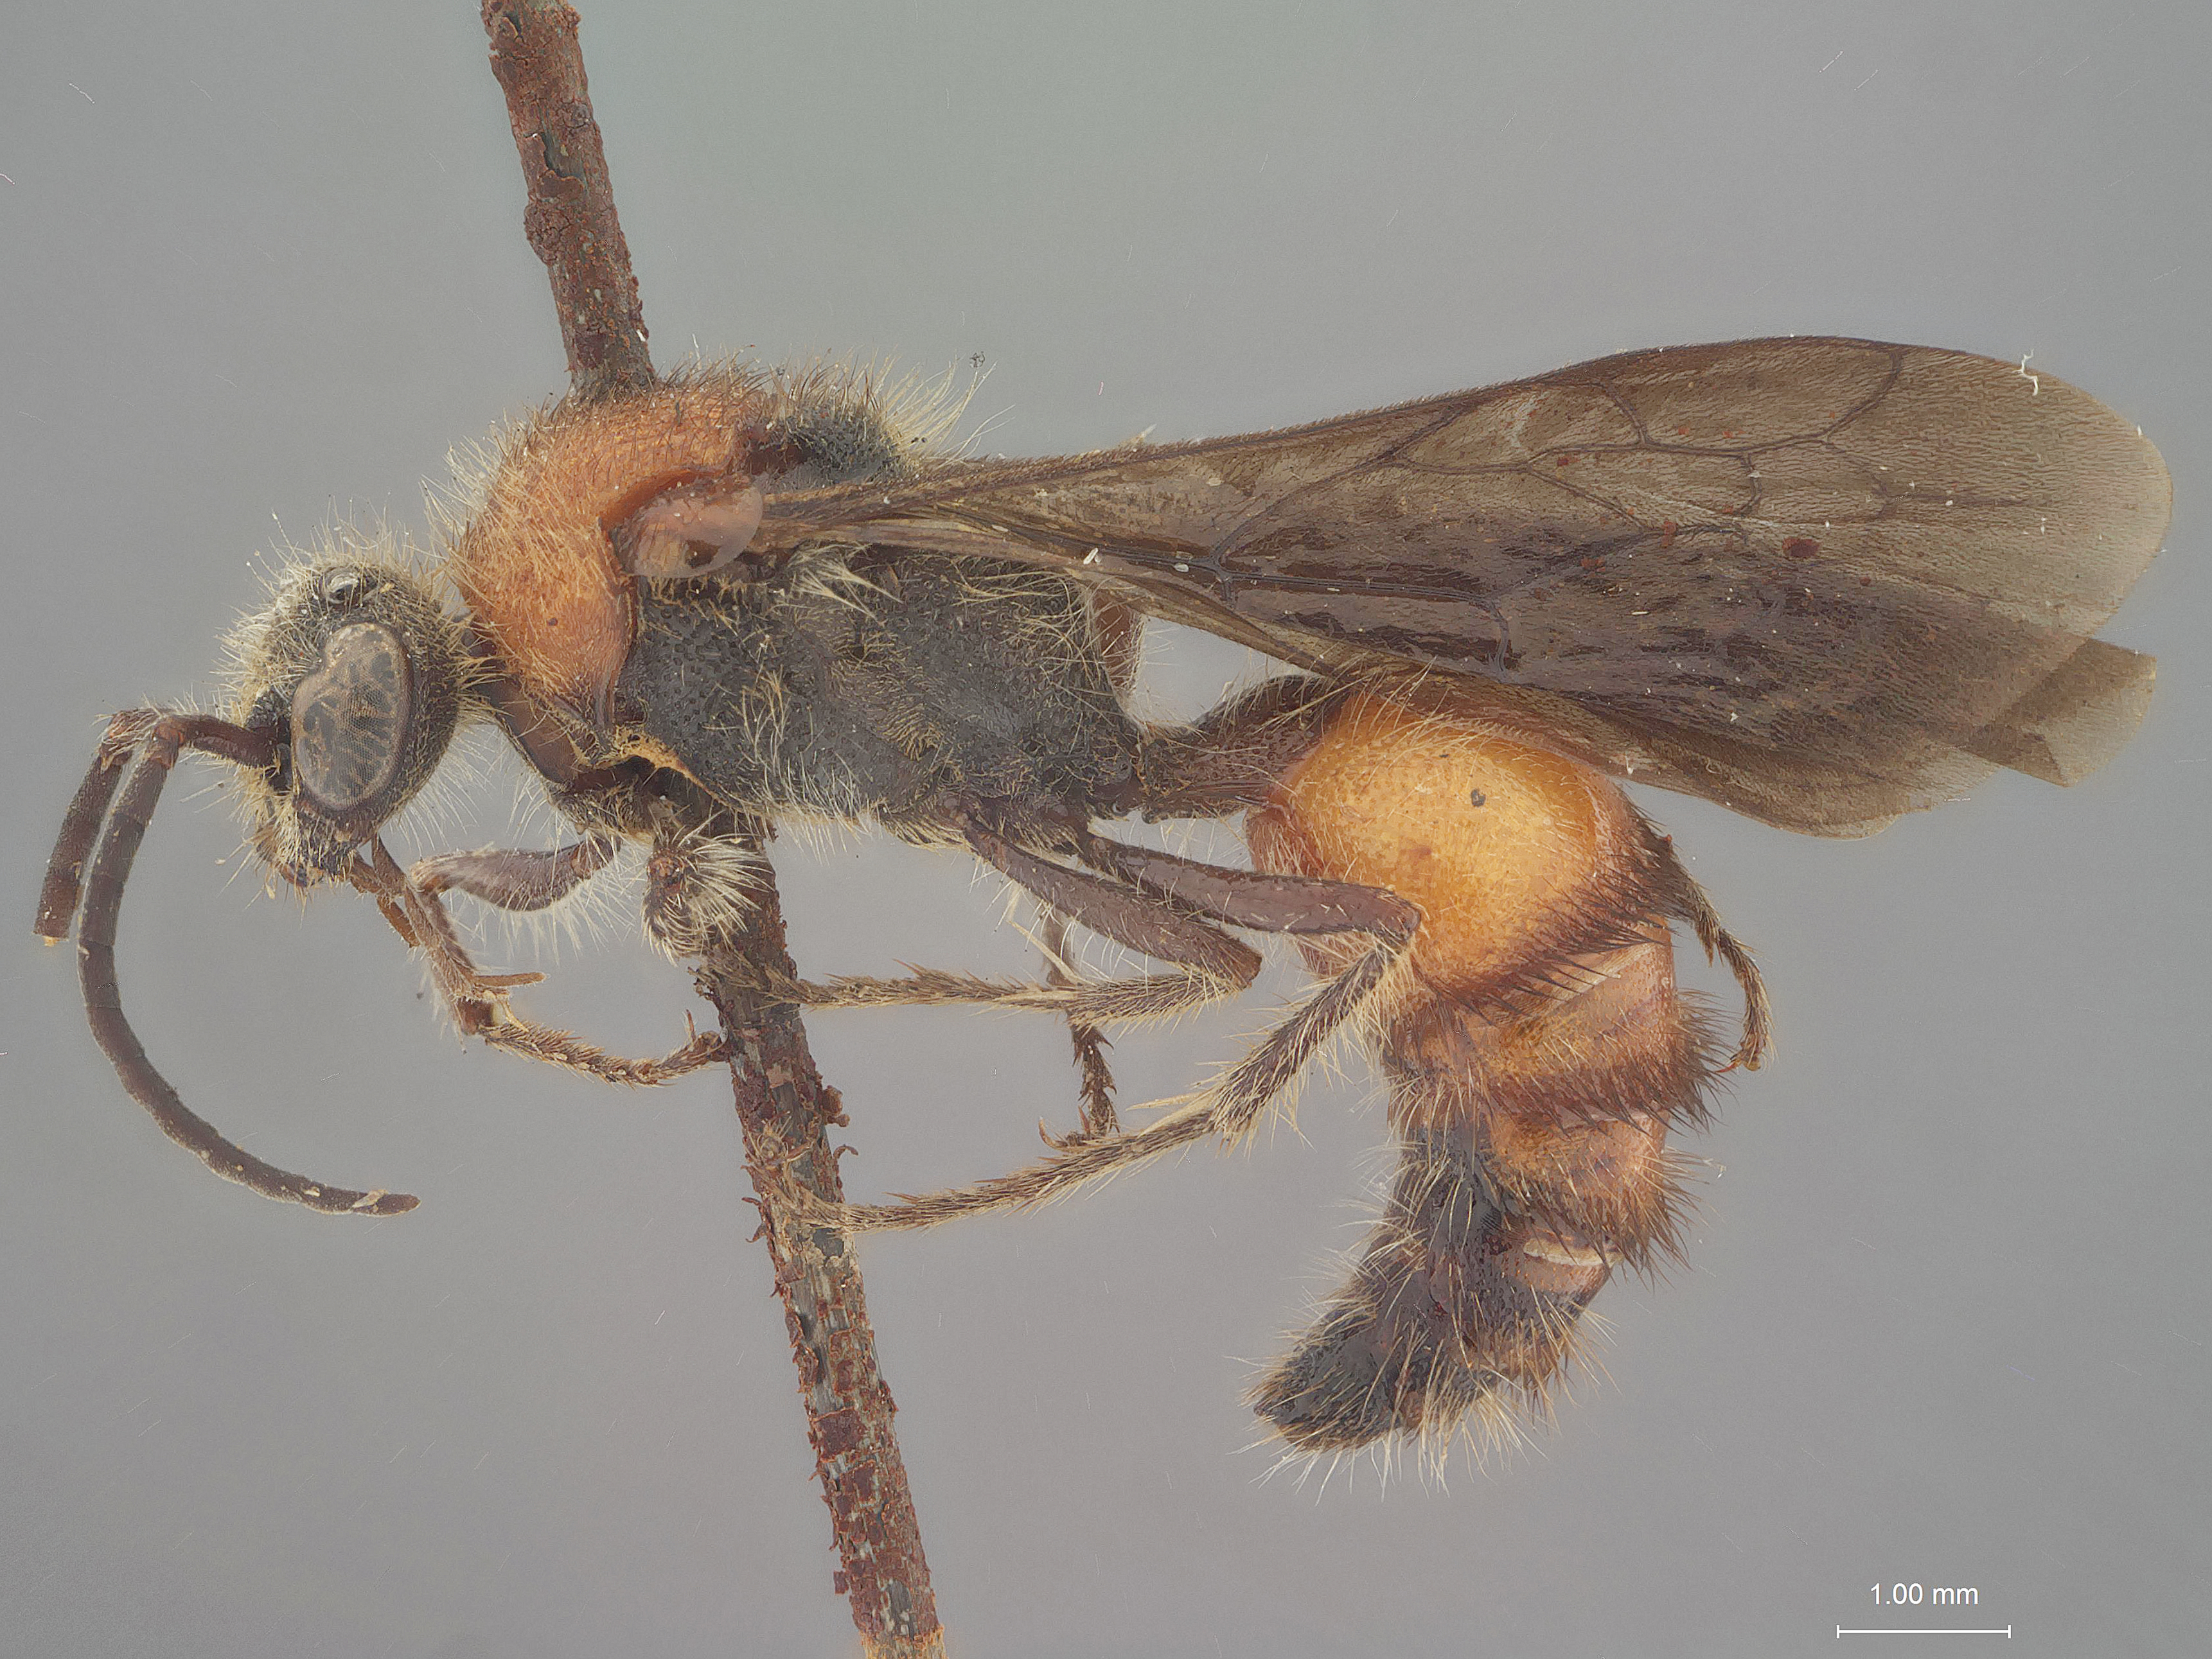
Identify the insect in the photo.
Timulla ocellaria
